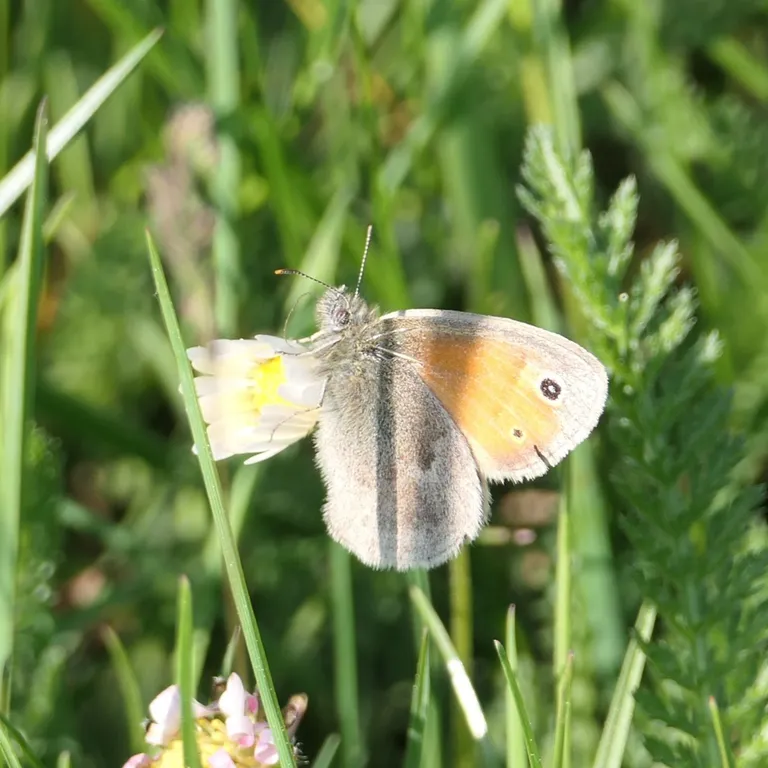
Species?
Coenonympha pamphilus
